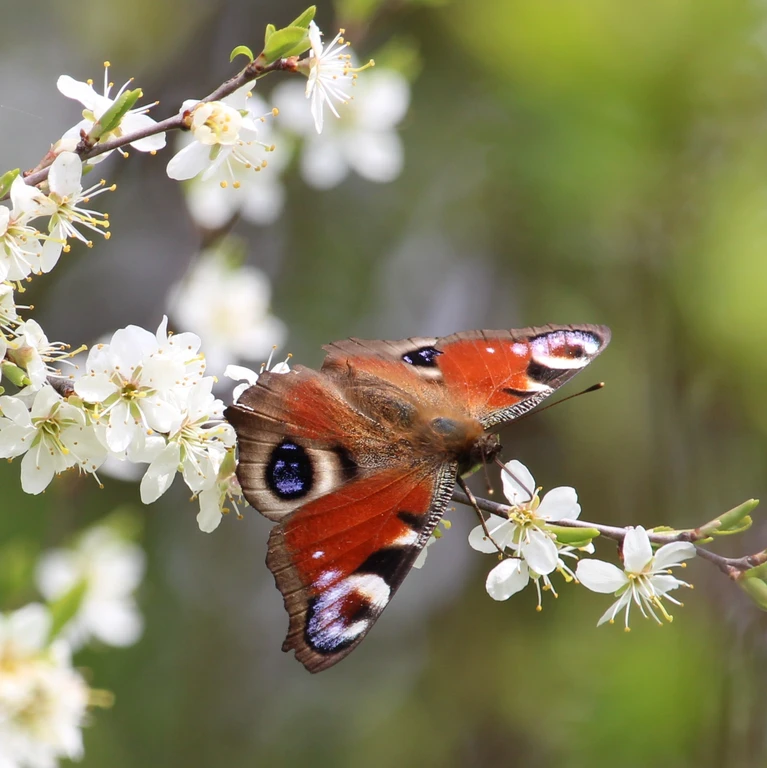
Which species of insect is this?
Aglais io
